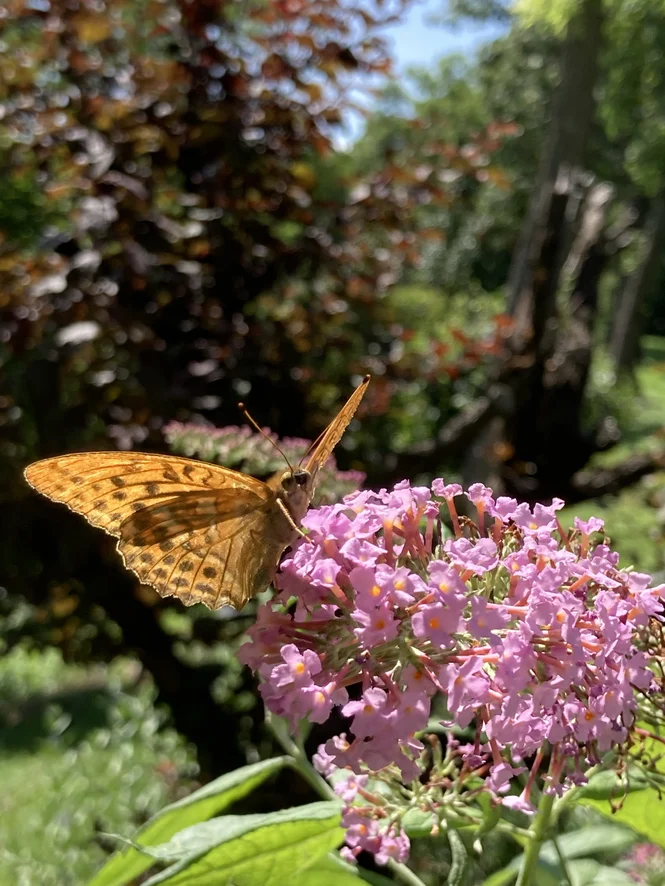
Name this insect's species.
Argynnis paphia
